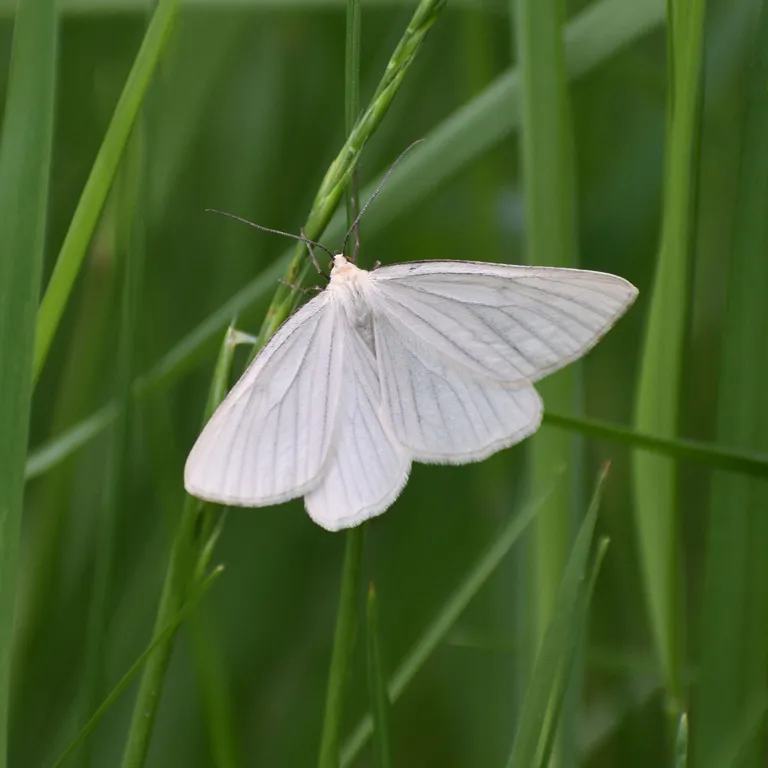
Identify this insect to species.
Siona lineata
